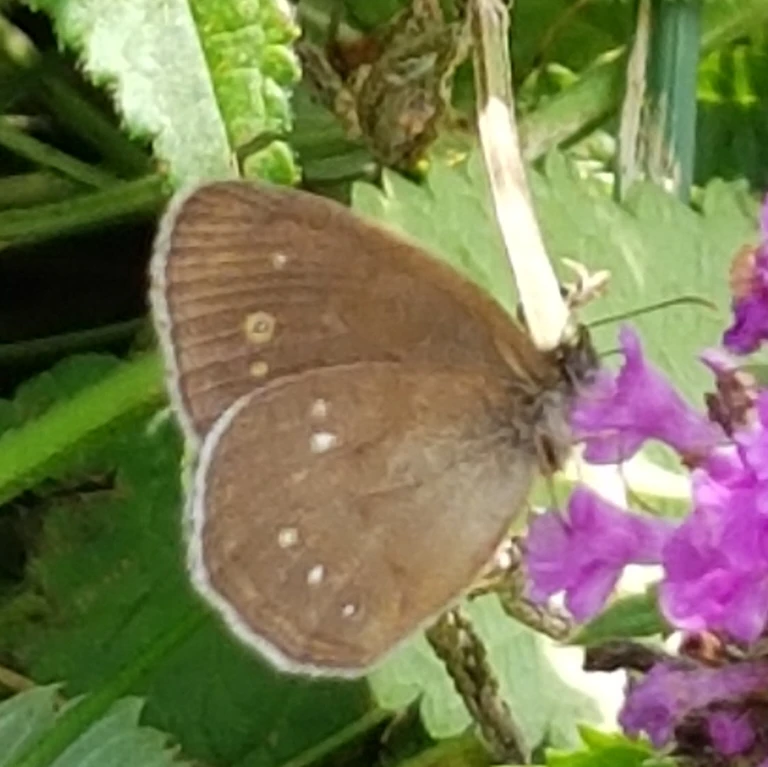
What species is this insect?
Aphantopus hyperantus
